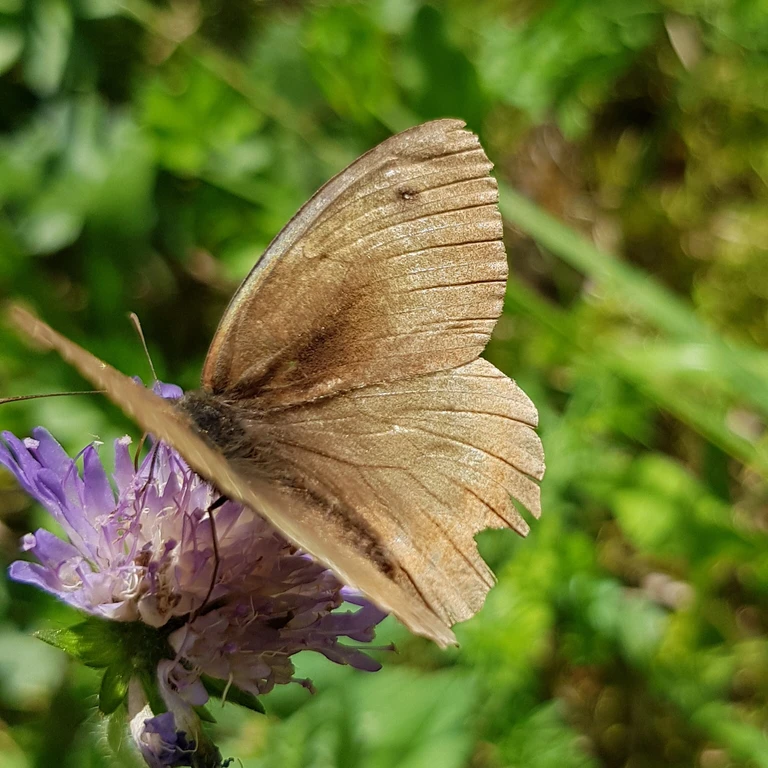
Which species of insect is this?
Maniola jurtina
